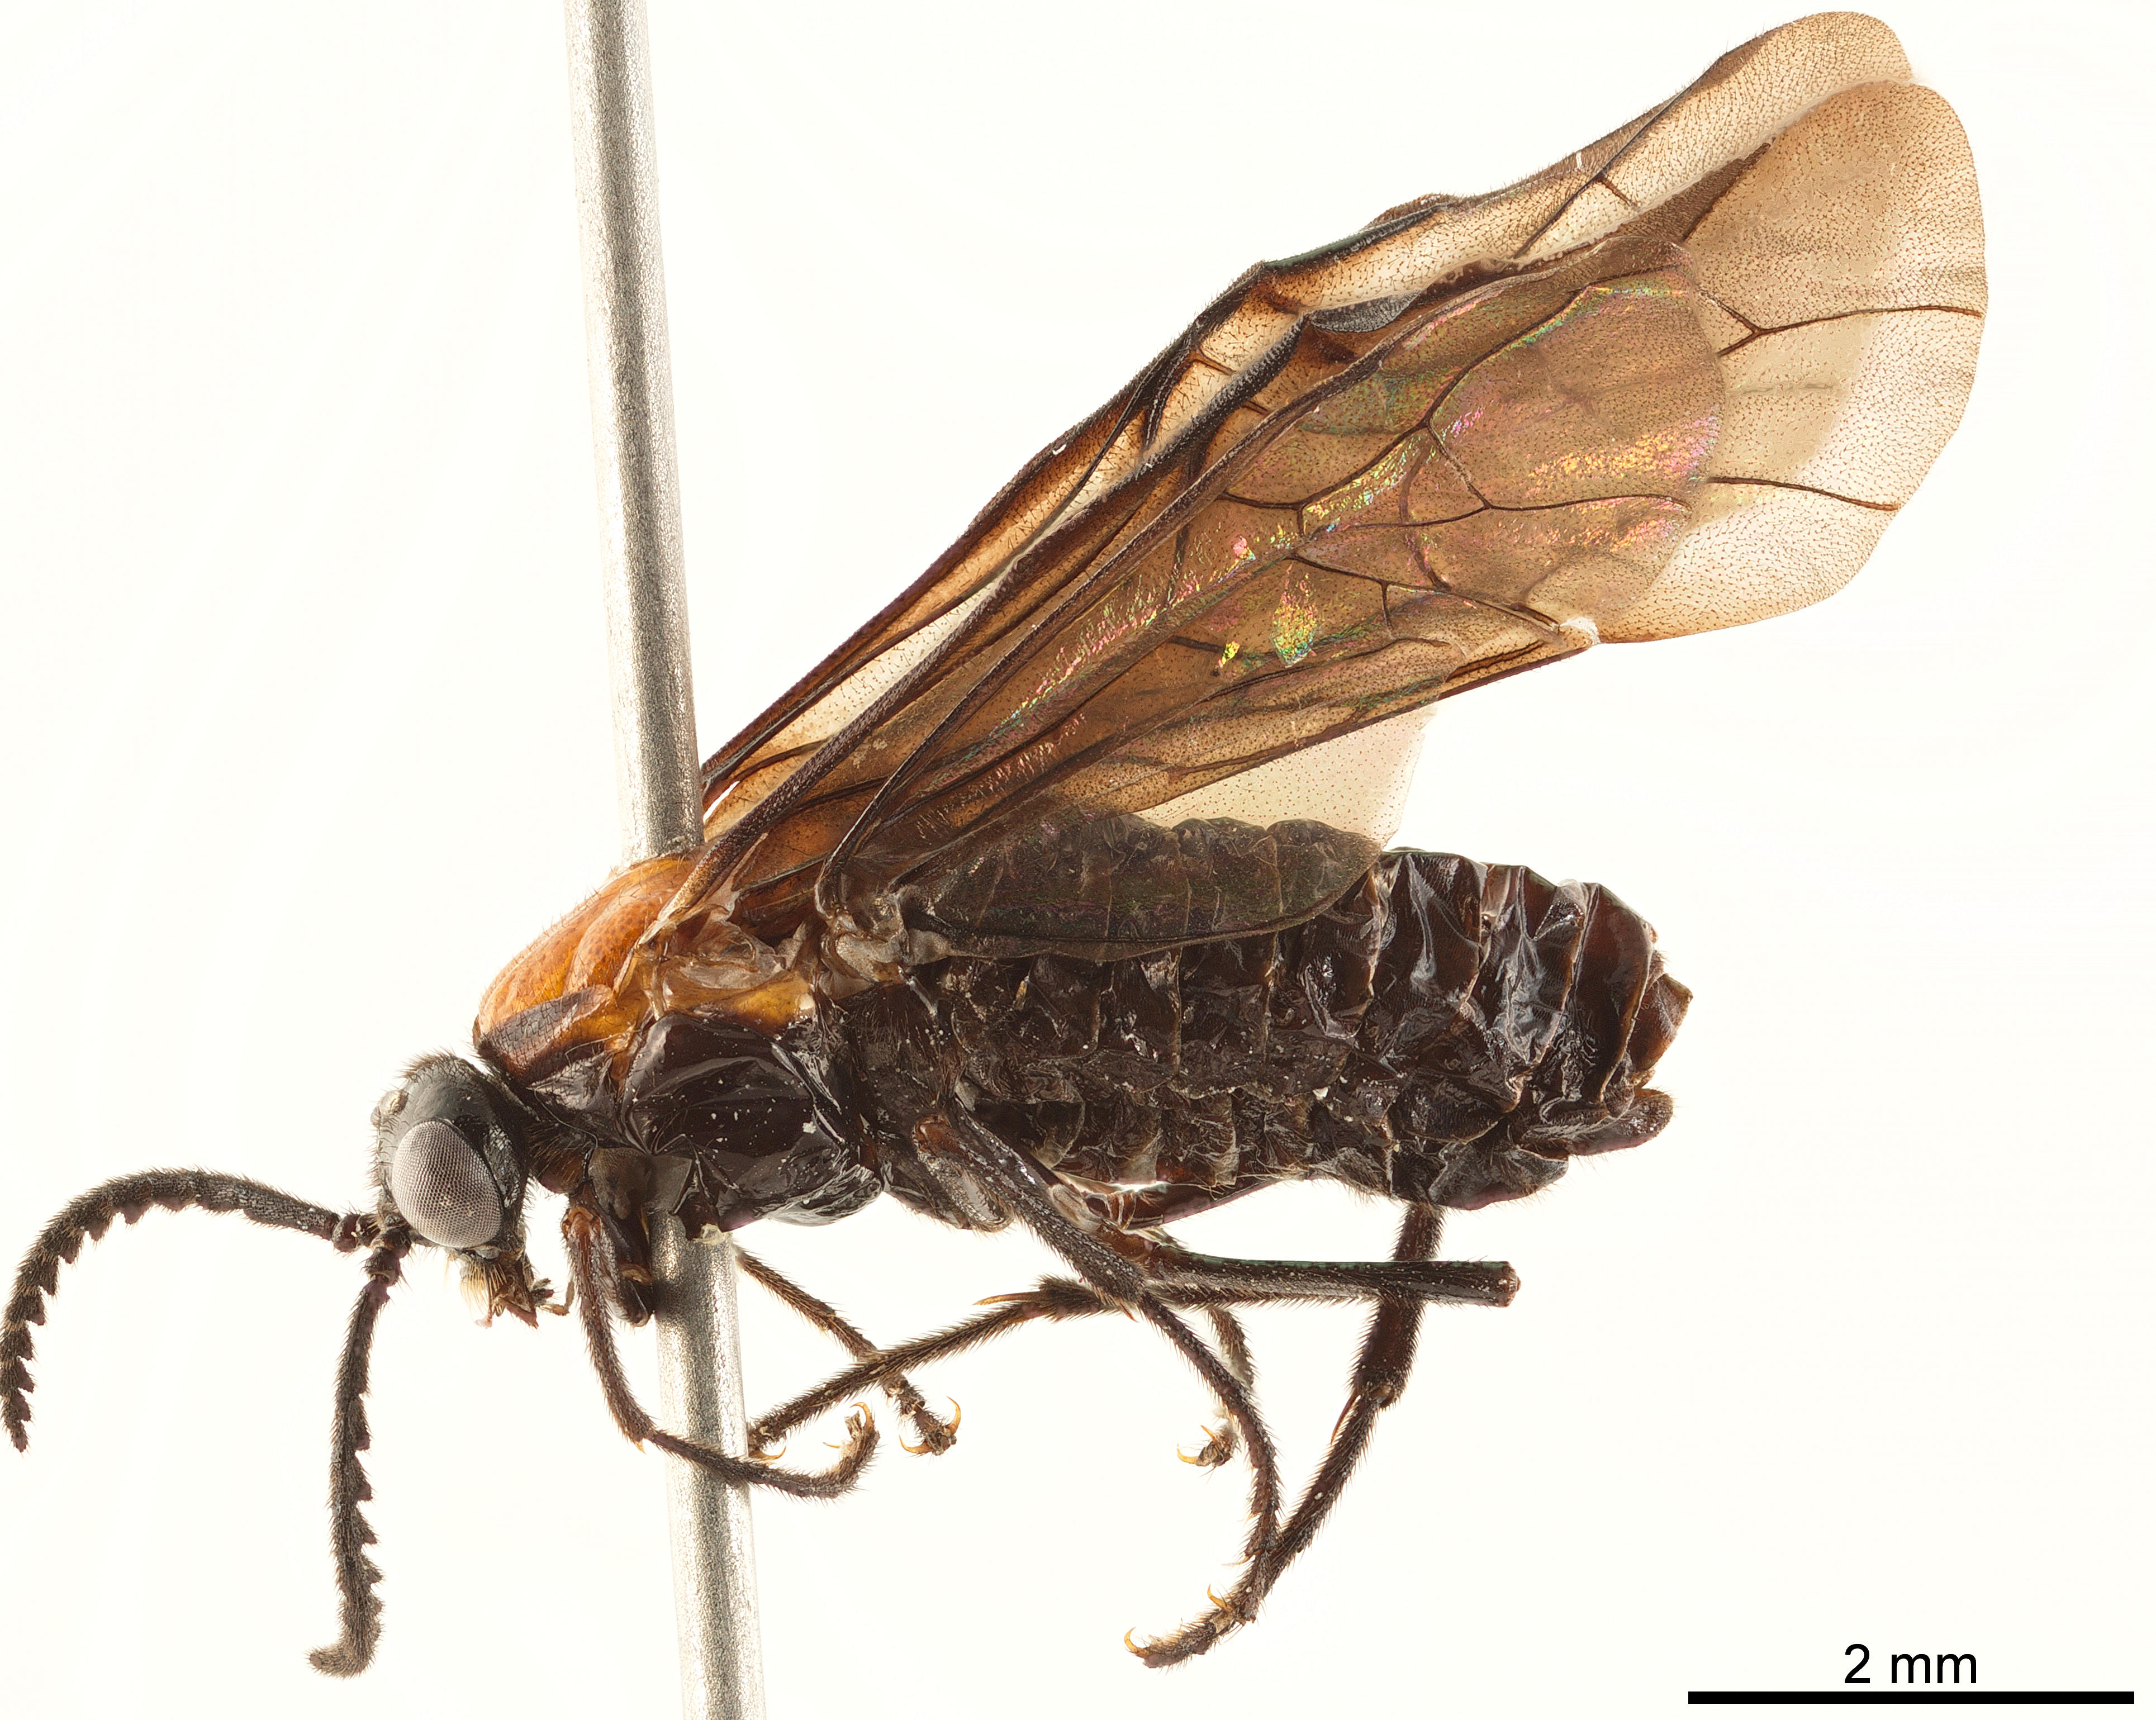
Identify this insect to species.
Perreyiella godmani
